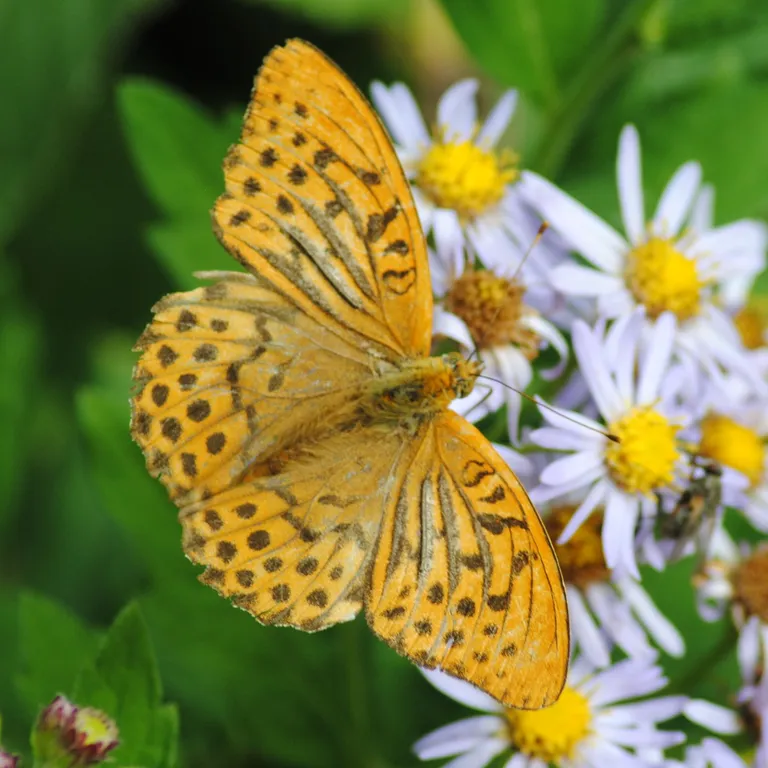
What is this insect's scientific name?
Argynnis paphia
